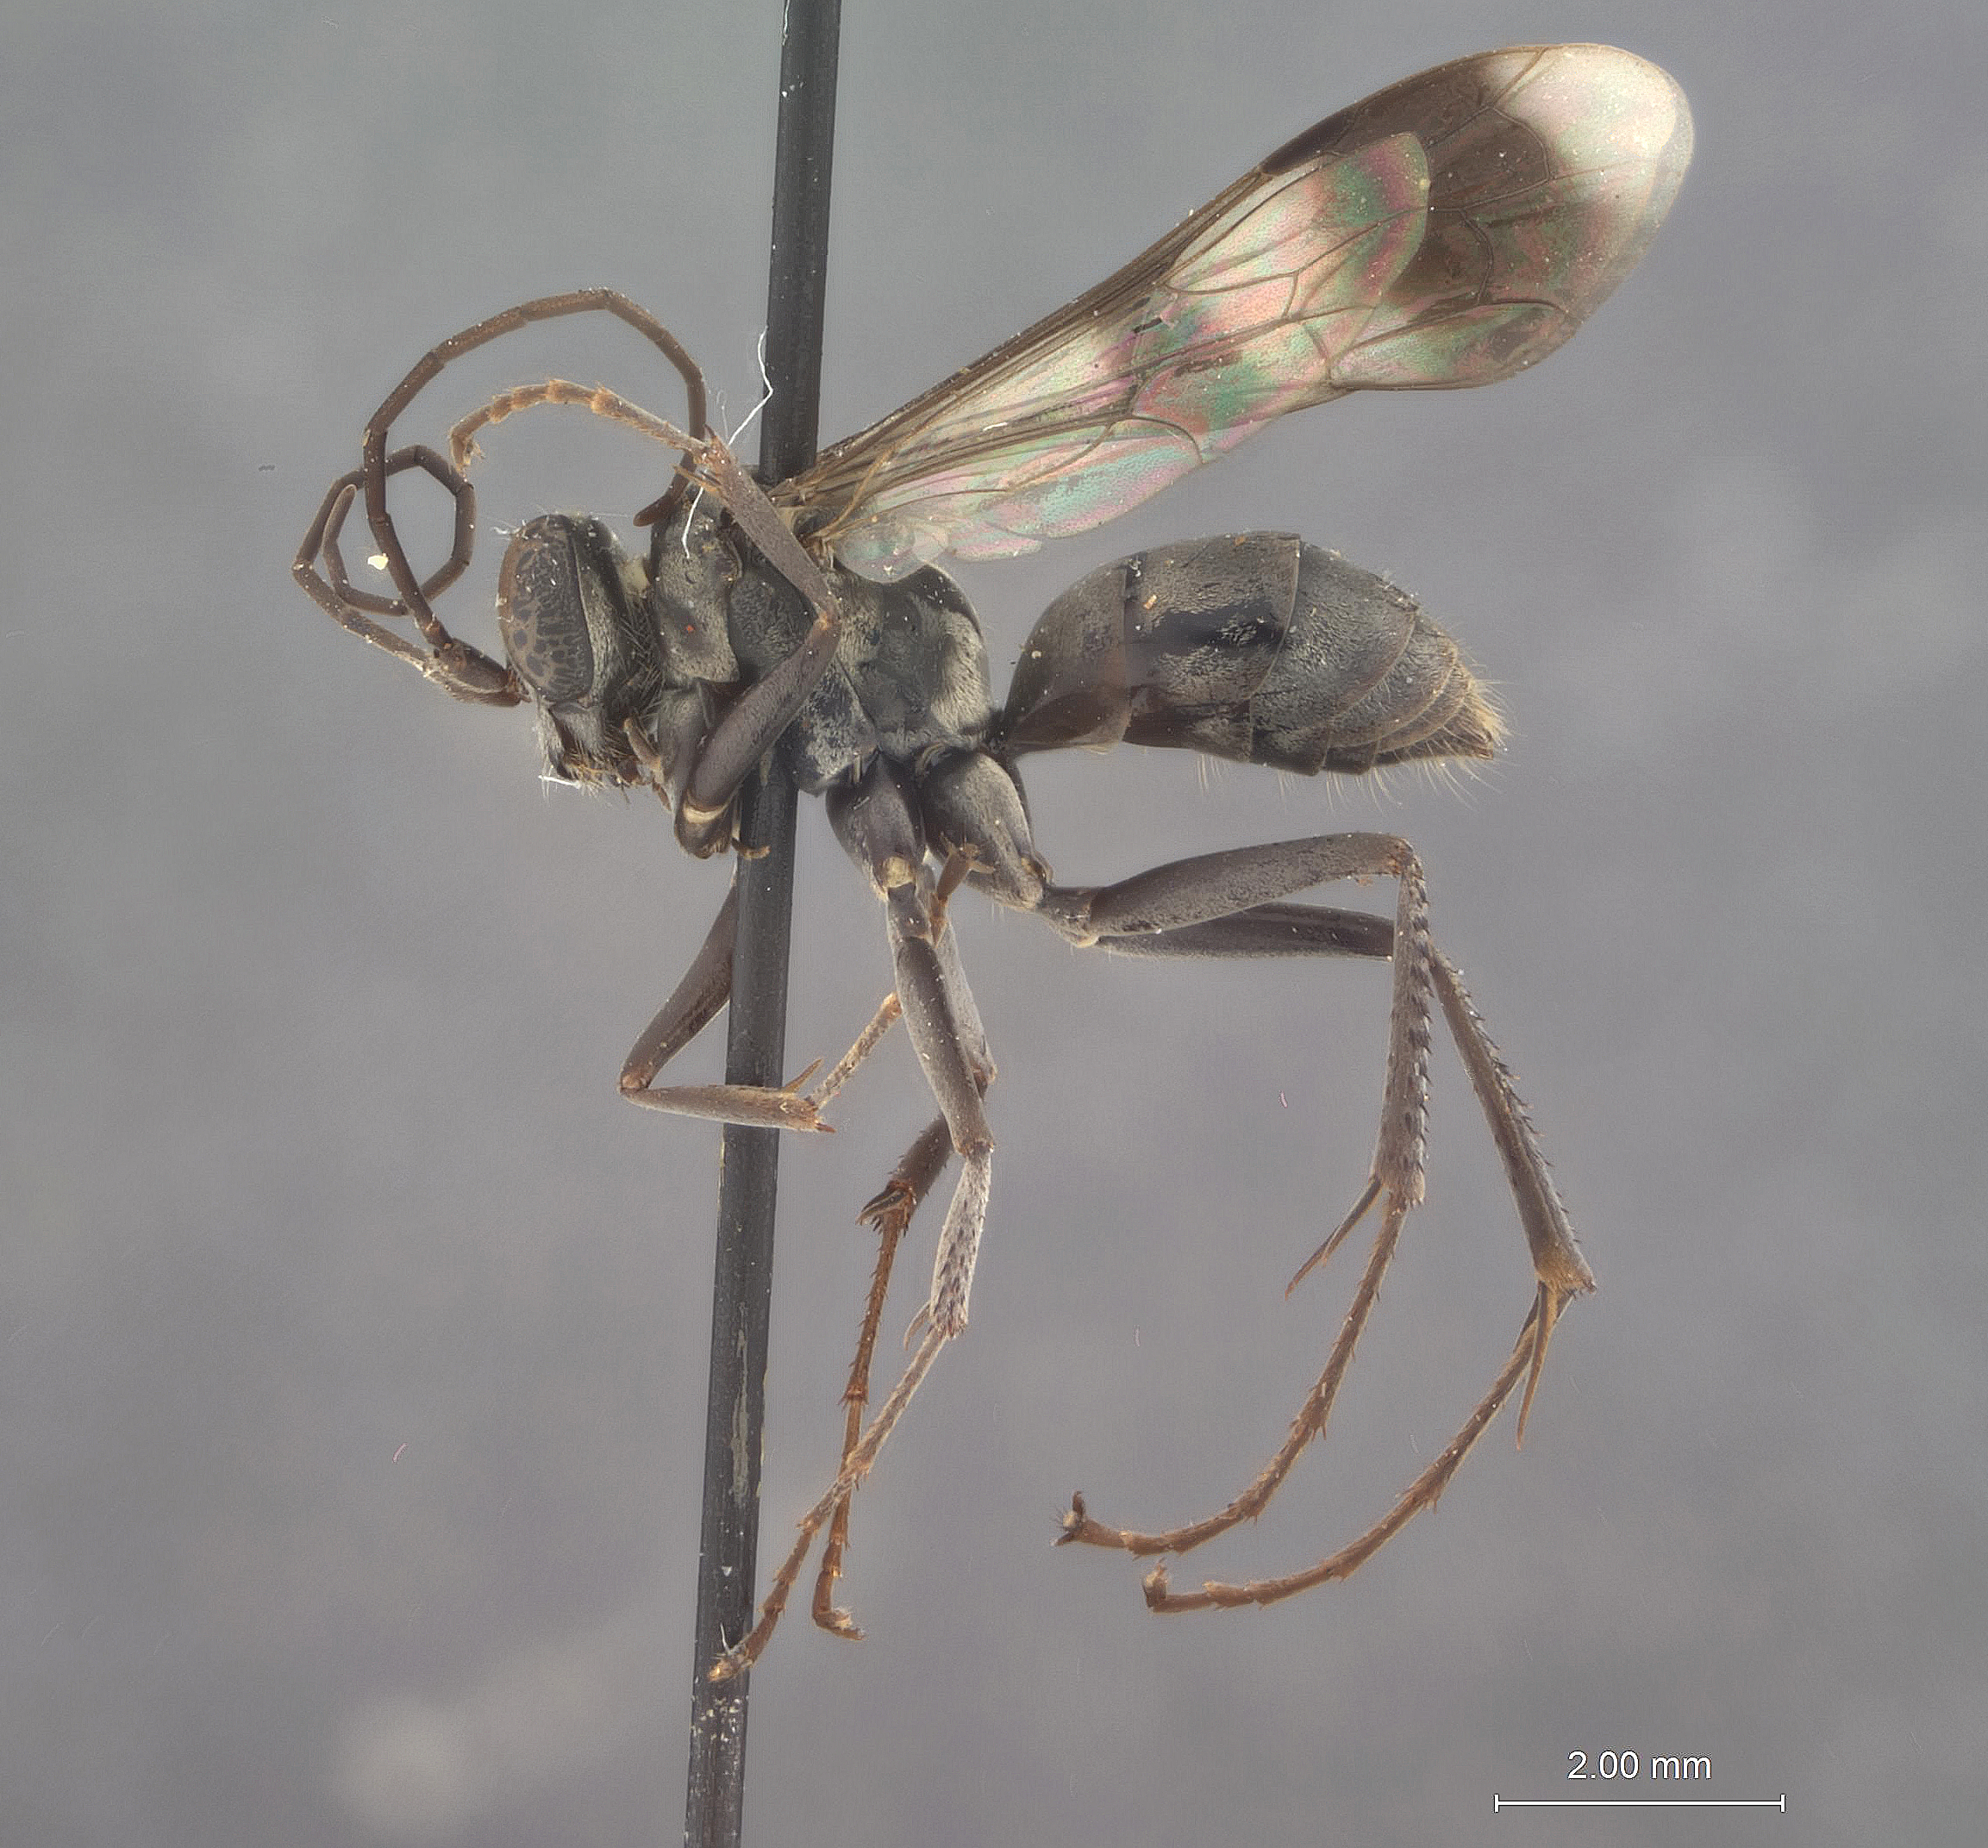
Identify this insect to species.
Calicurgus pruinosus
